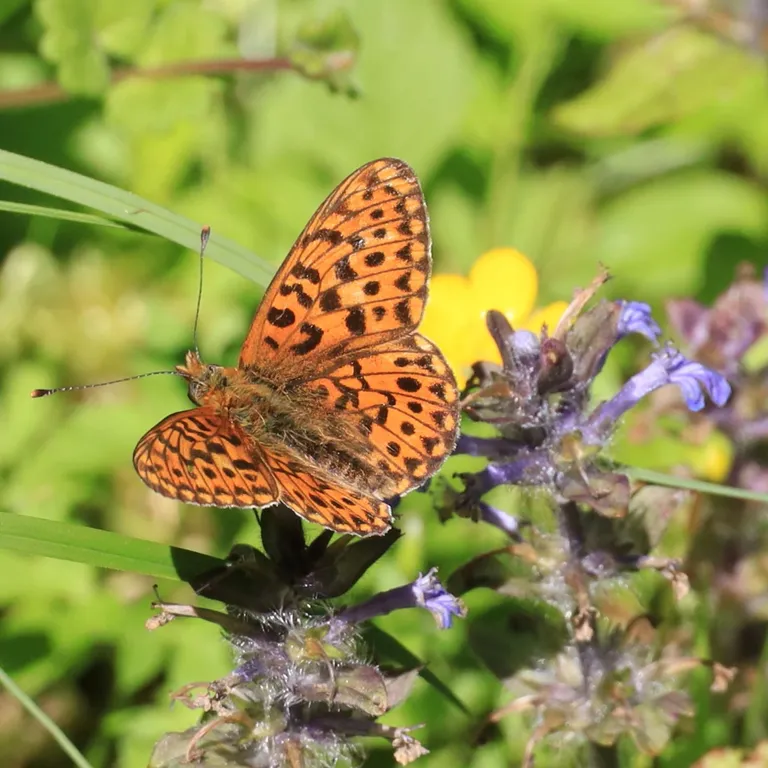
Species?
Boloria euphrosyne (also Clossiana euphrosyne)
